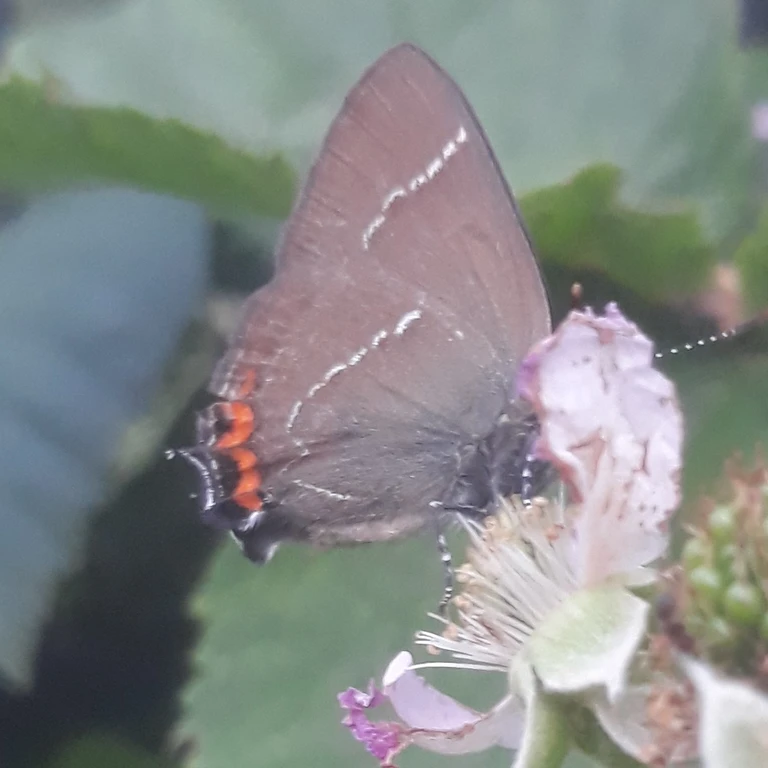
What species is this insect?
Satyrium w-album
